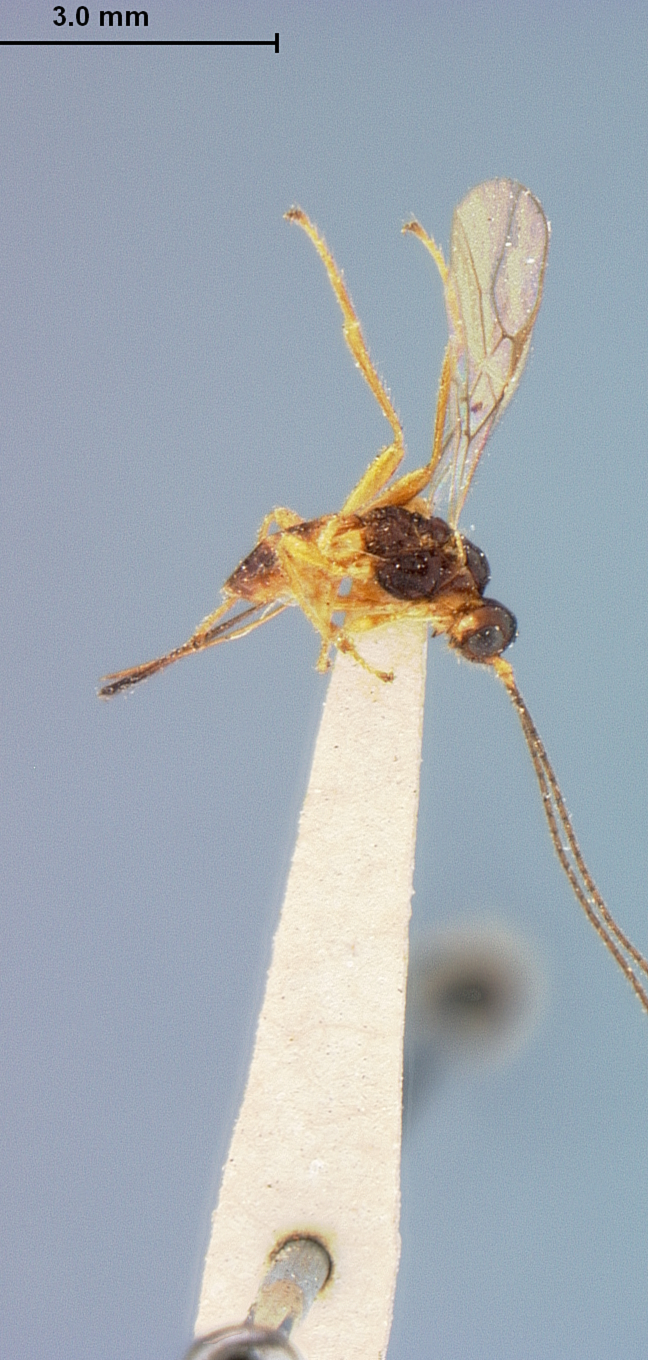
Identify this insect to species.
Phaenocarpa costata
